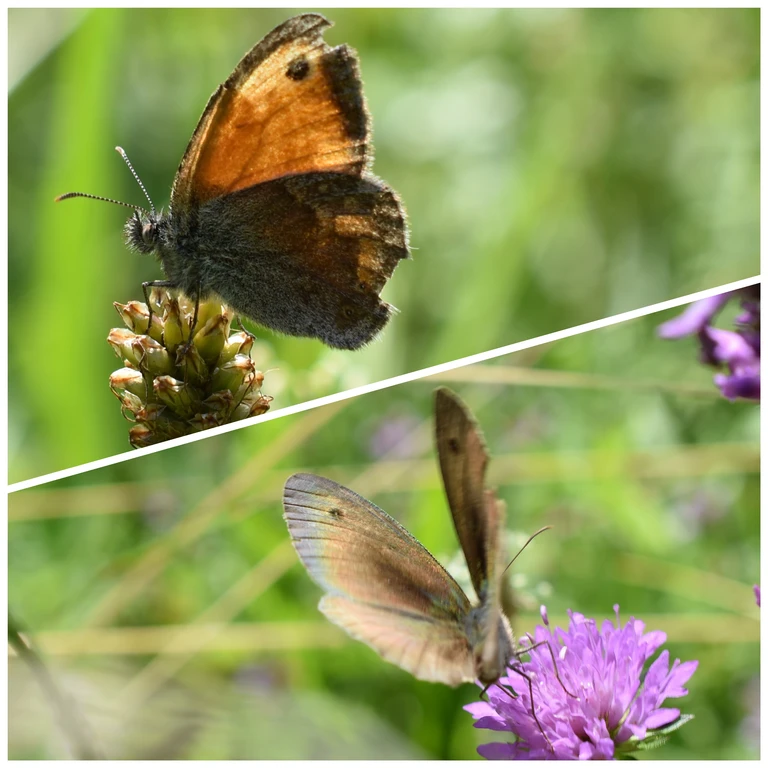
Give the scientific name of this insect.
Maniola jurtina
